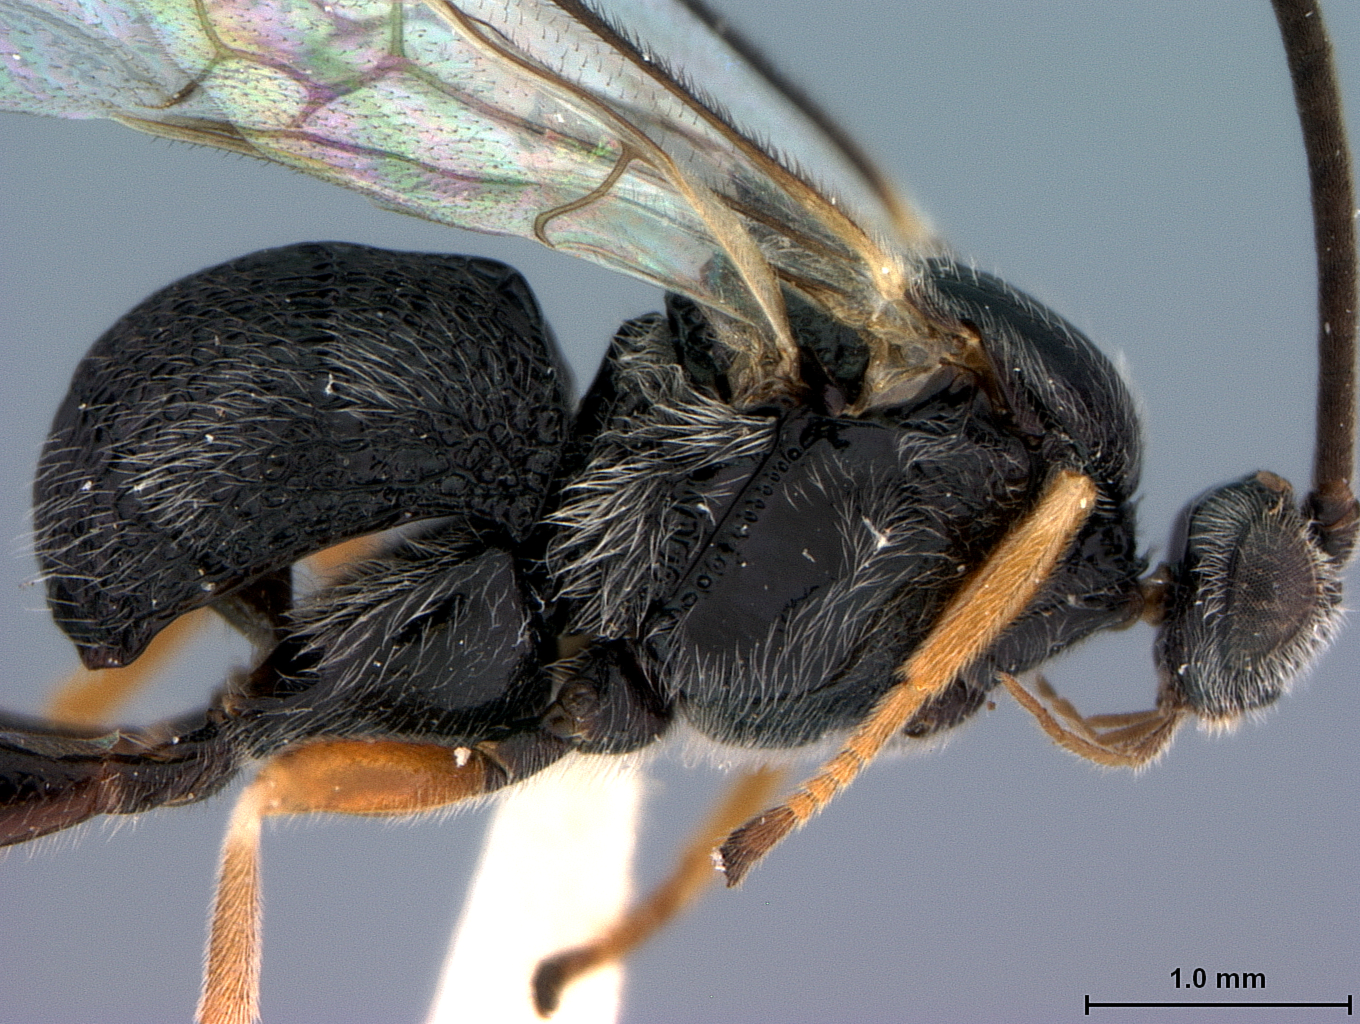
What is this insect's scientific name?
Fornicia balloui
